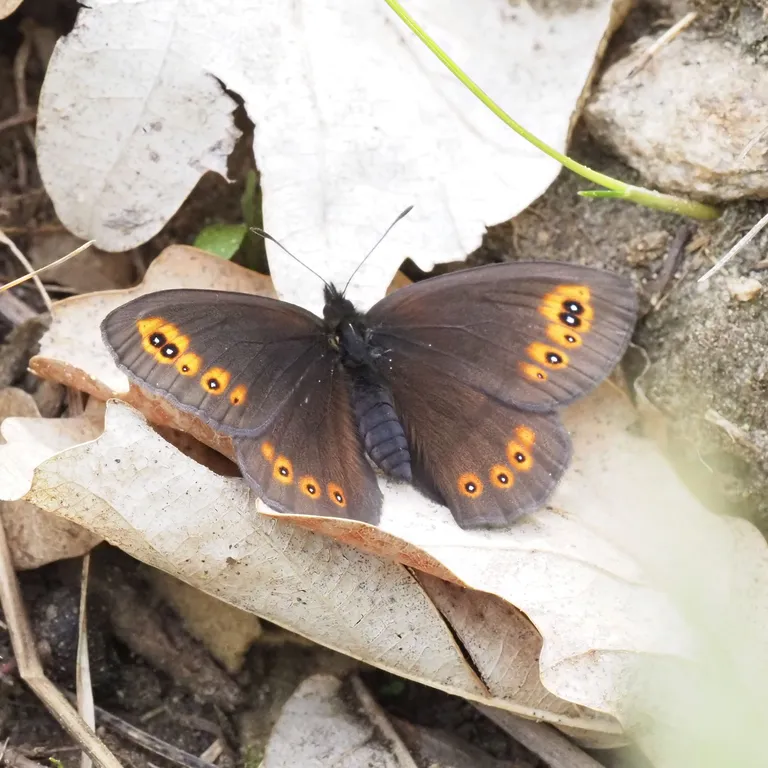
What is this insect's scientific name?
Erebia medusa
